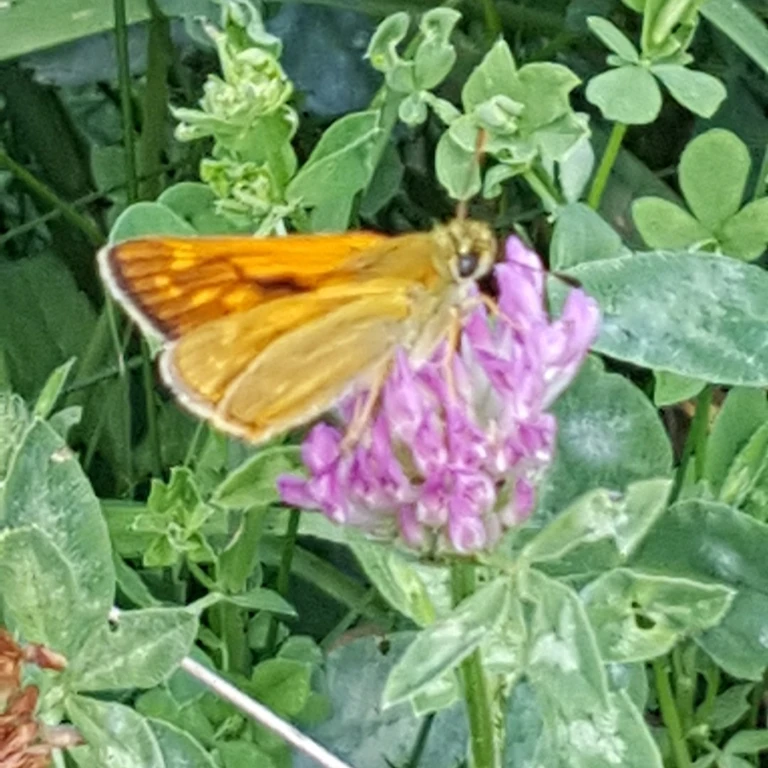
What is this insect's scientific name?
Ochlodes sylvanus (also Ochlodes venata)
